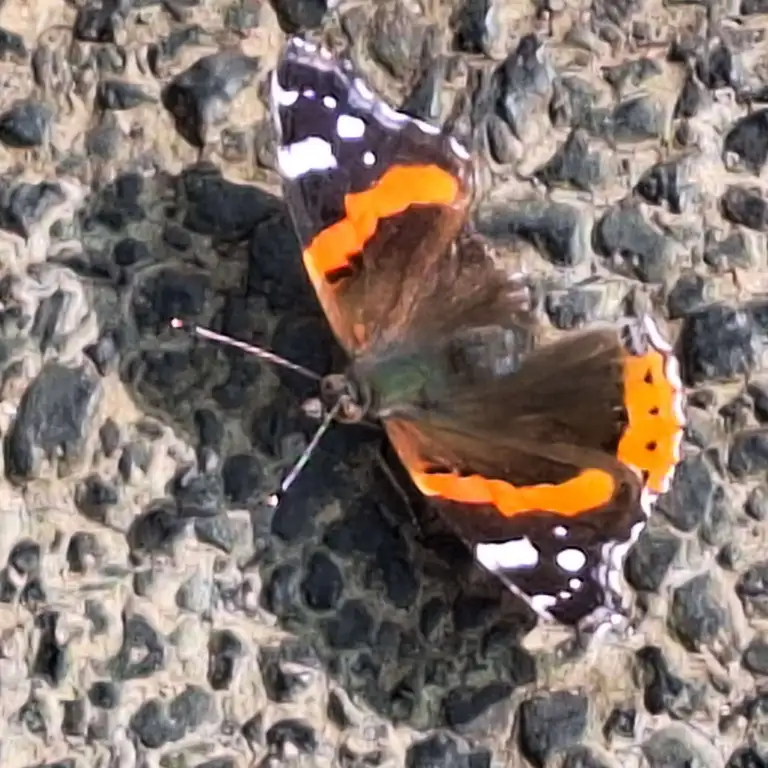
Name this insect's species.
Vanessa atalanta
